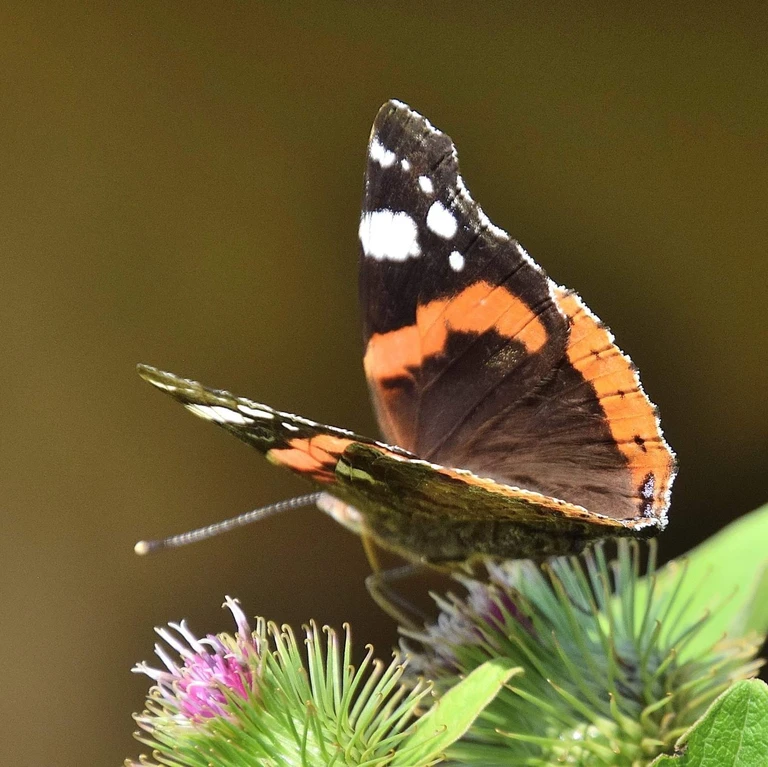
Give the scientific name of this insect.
Vanessa atalanta
